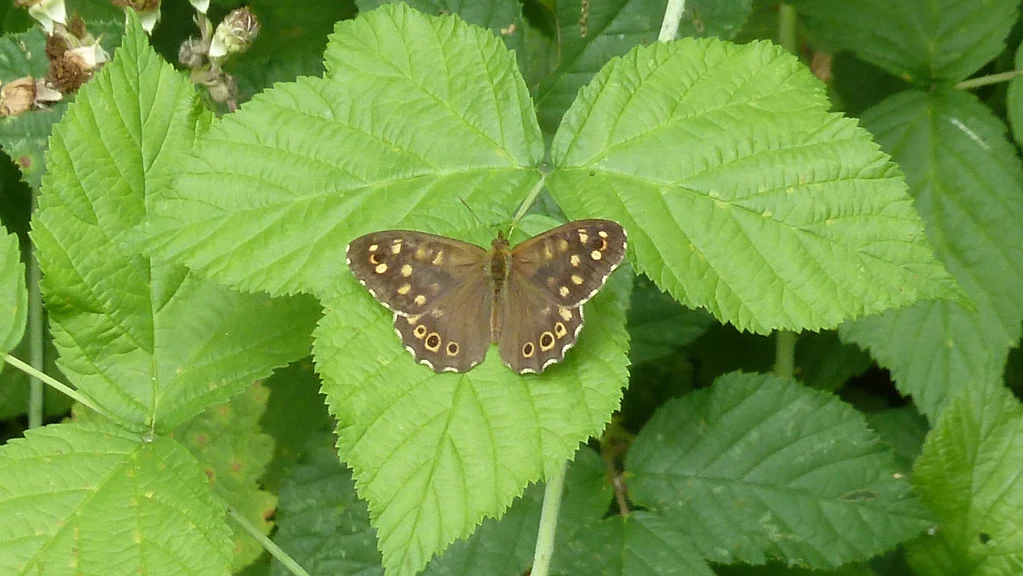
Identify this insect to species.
Pararge aegeria
